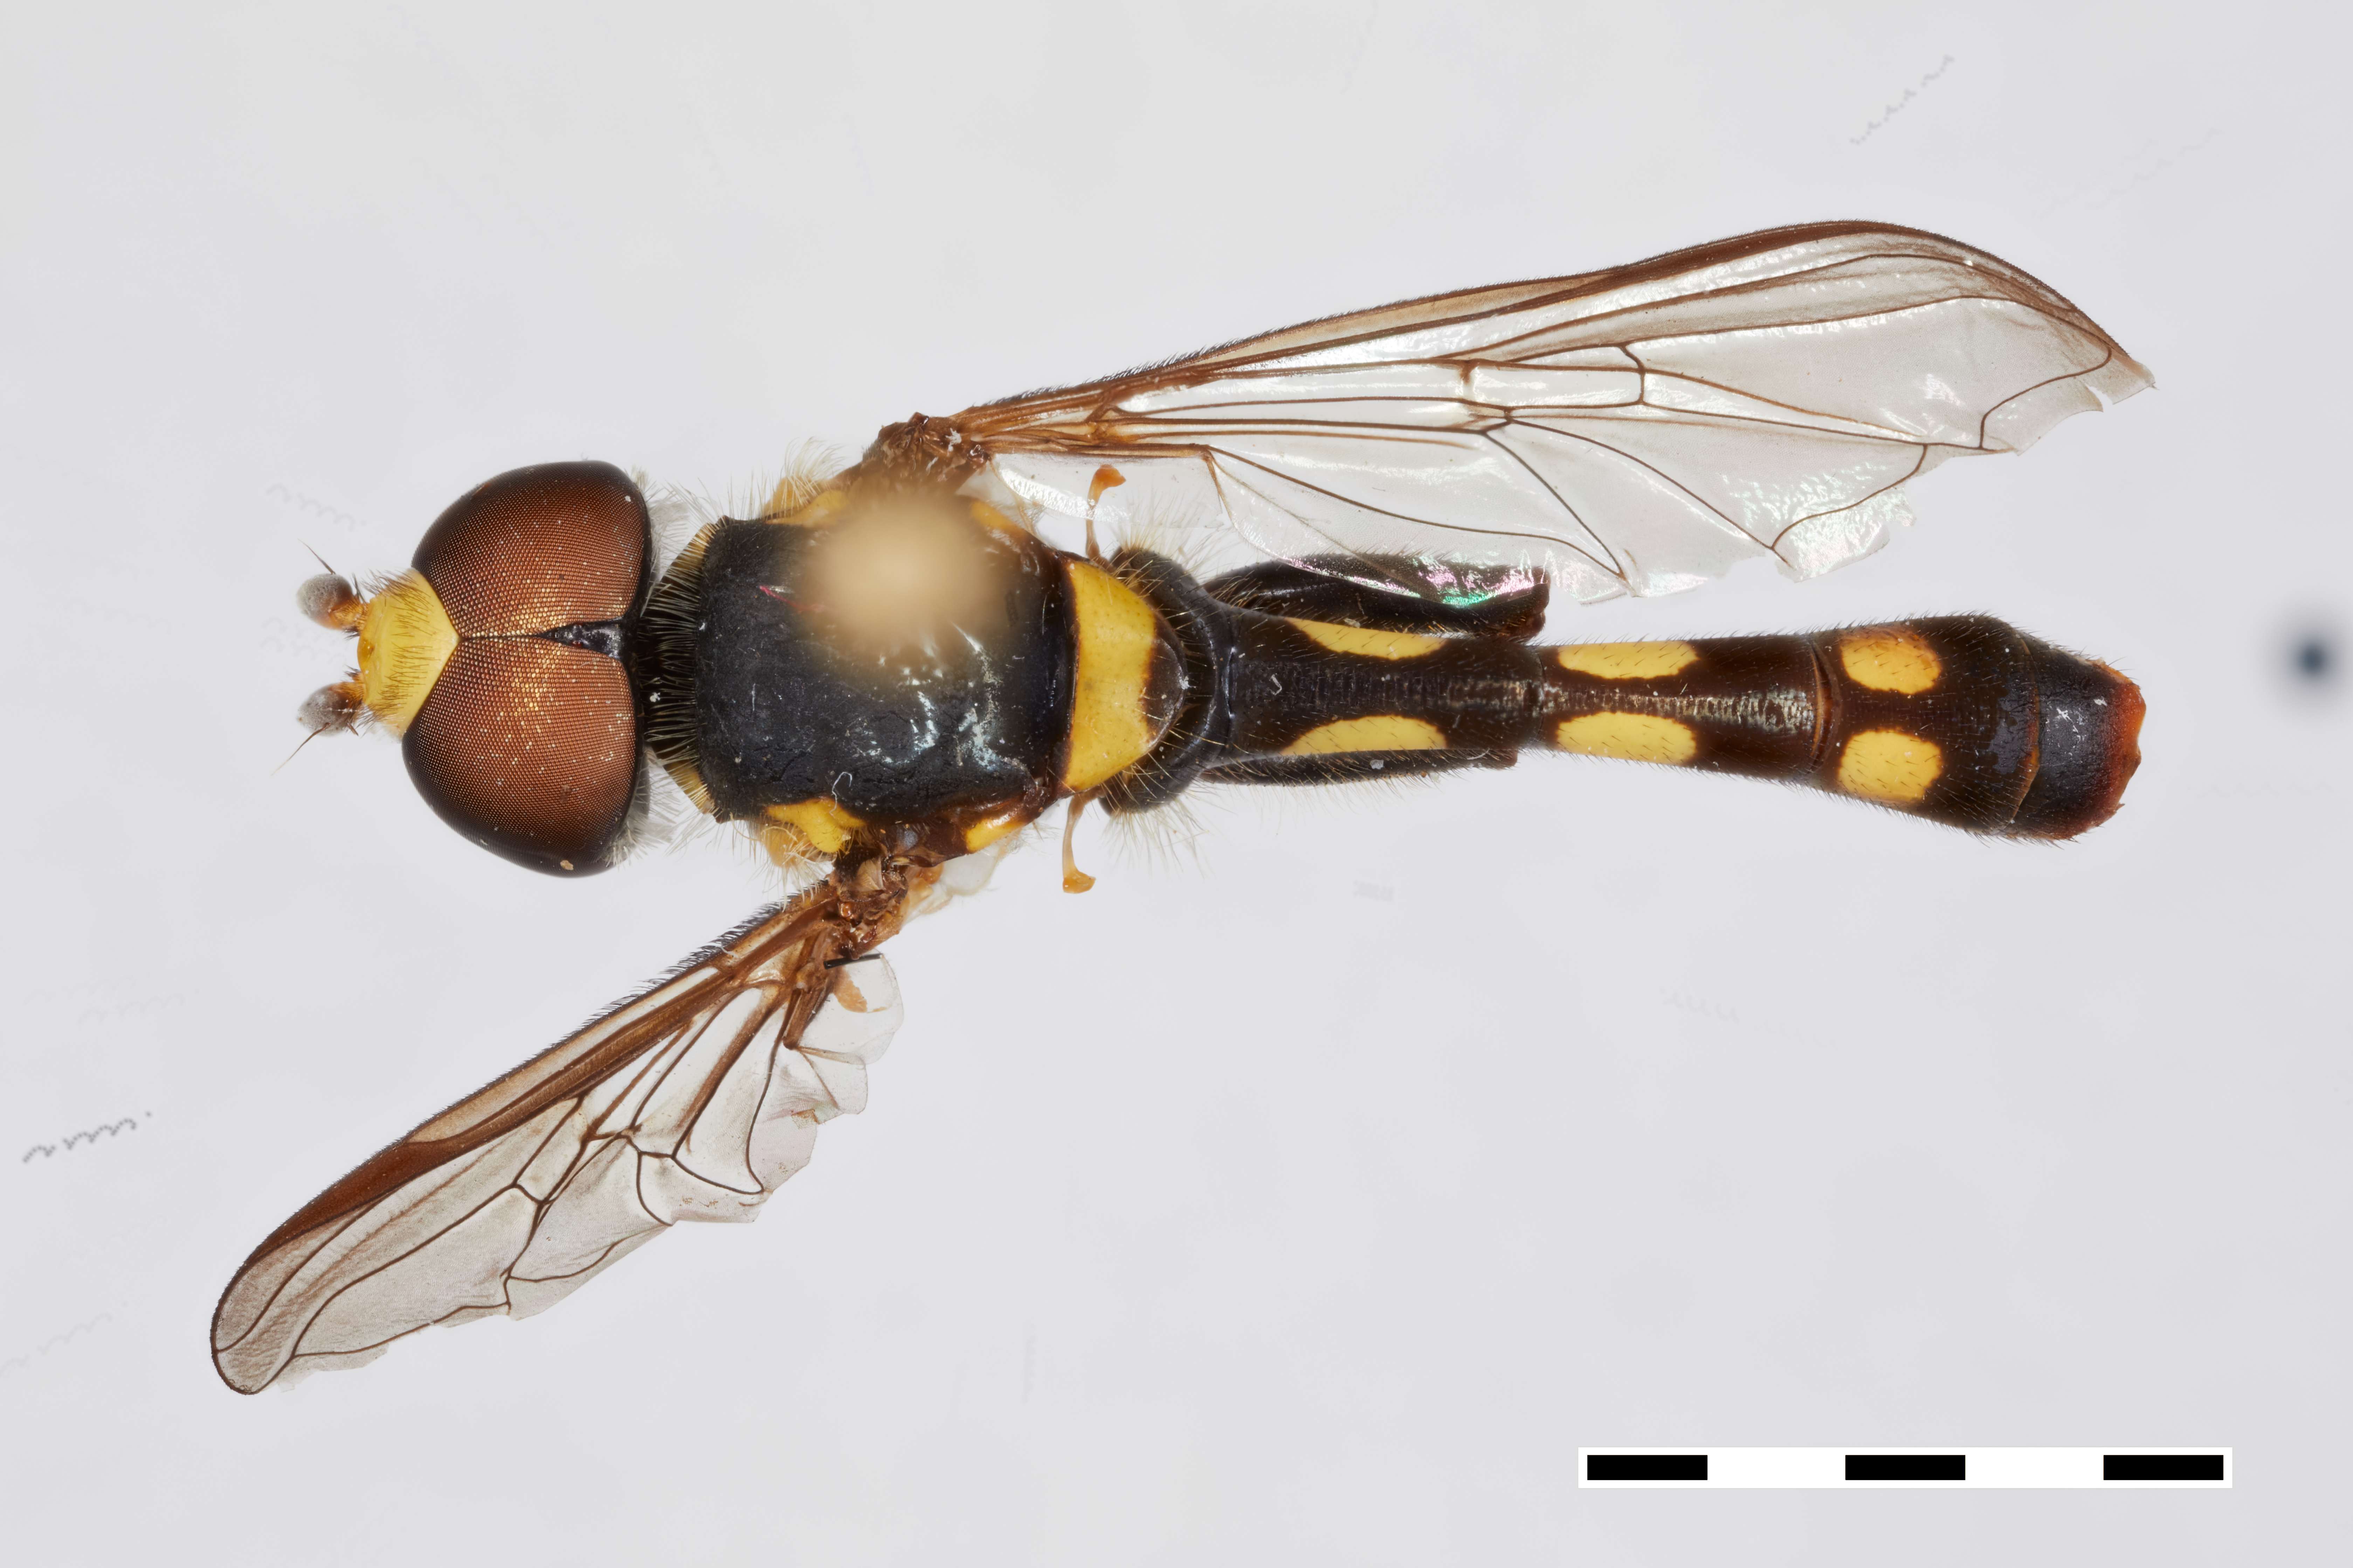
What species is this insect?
Ocyptamus megafemur
